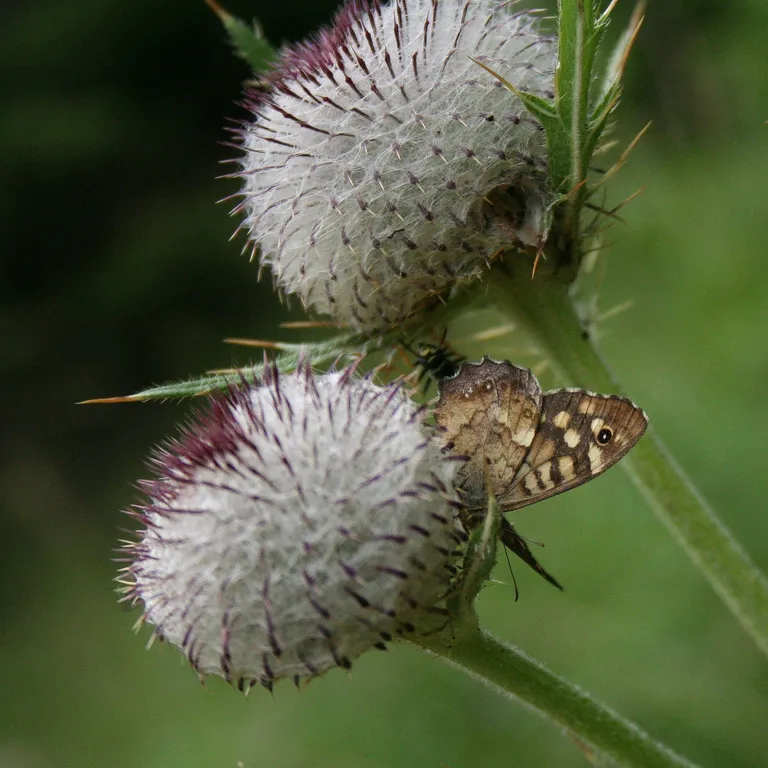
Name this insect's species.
Pararge aegeria
